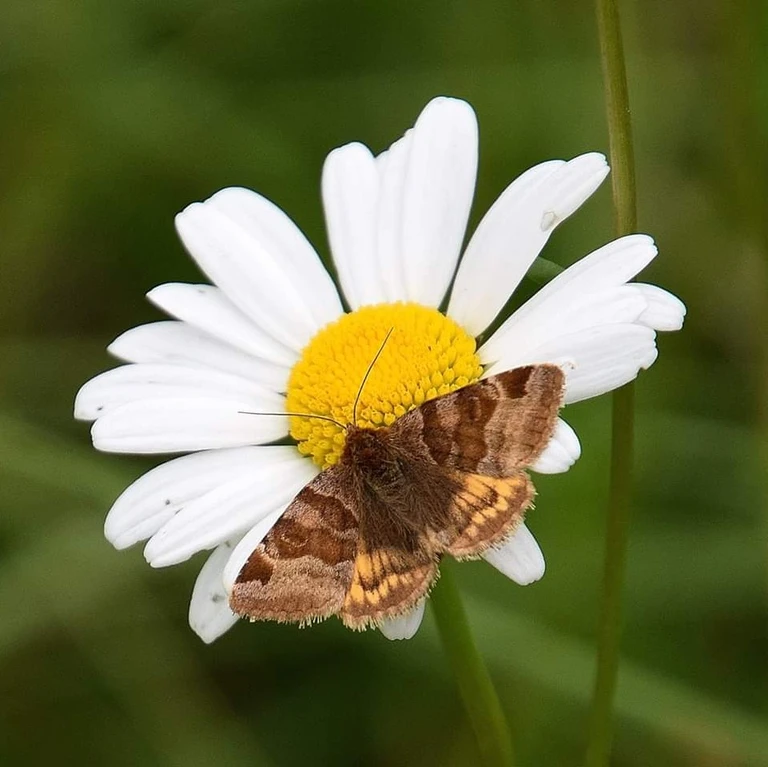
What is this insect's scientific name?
Euclidia glyphica
